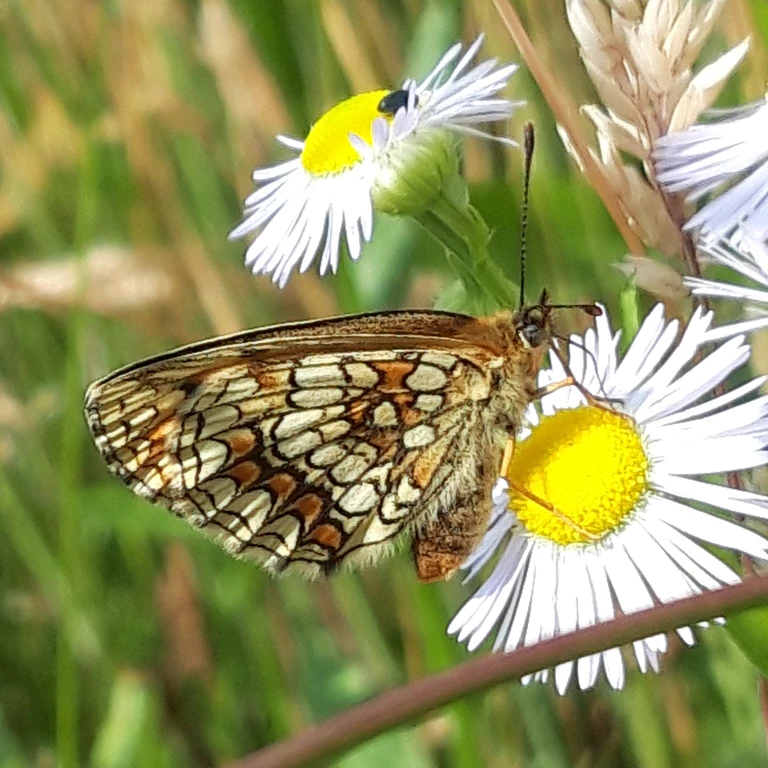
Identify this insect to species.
Melitaea athalia
